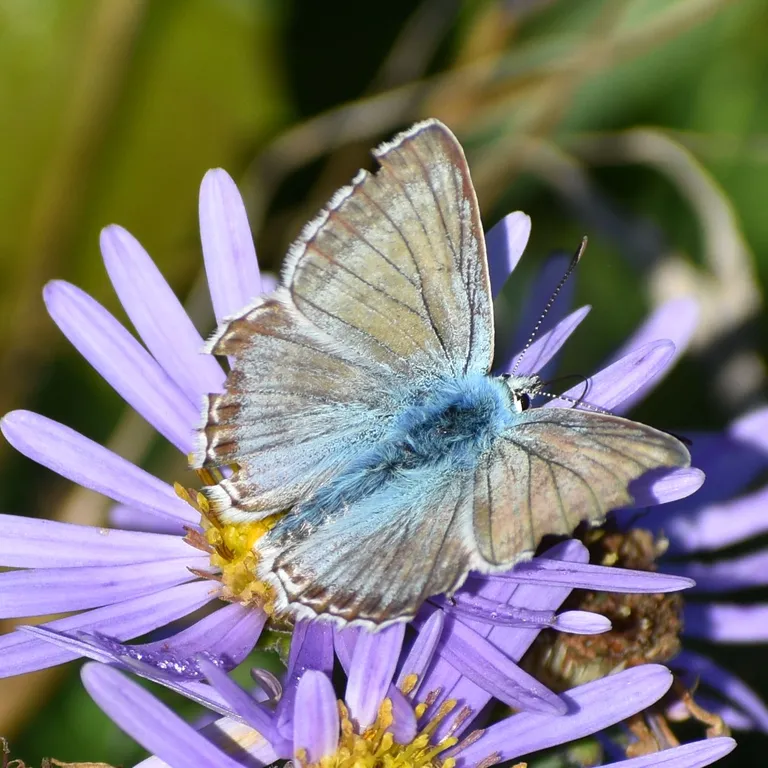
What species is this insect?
Lysandra coridon
